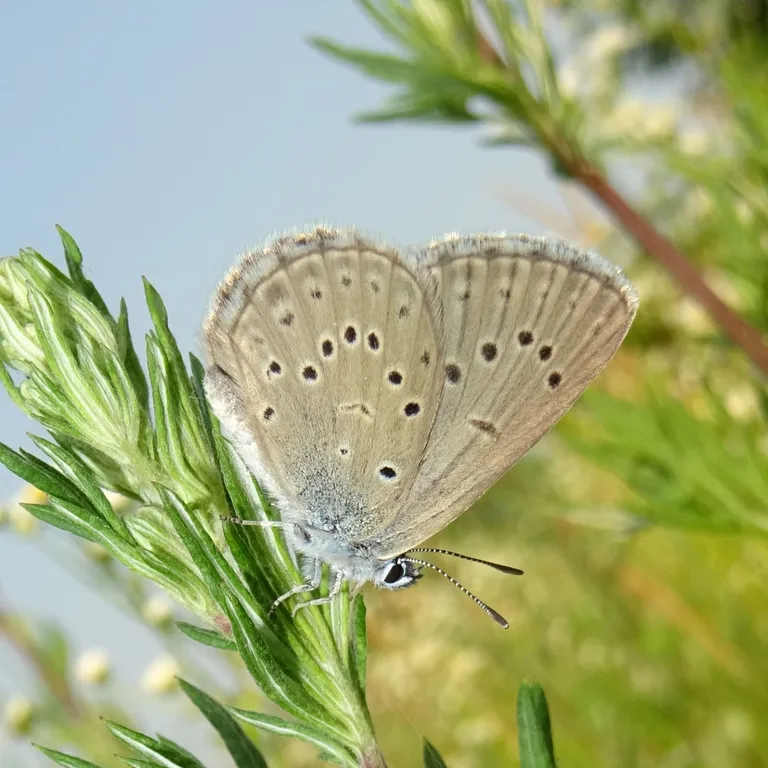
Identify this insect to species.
Phengaris alcon/rebeli
